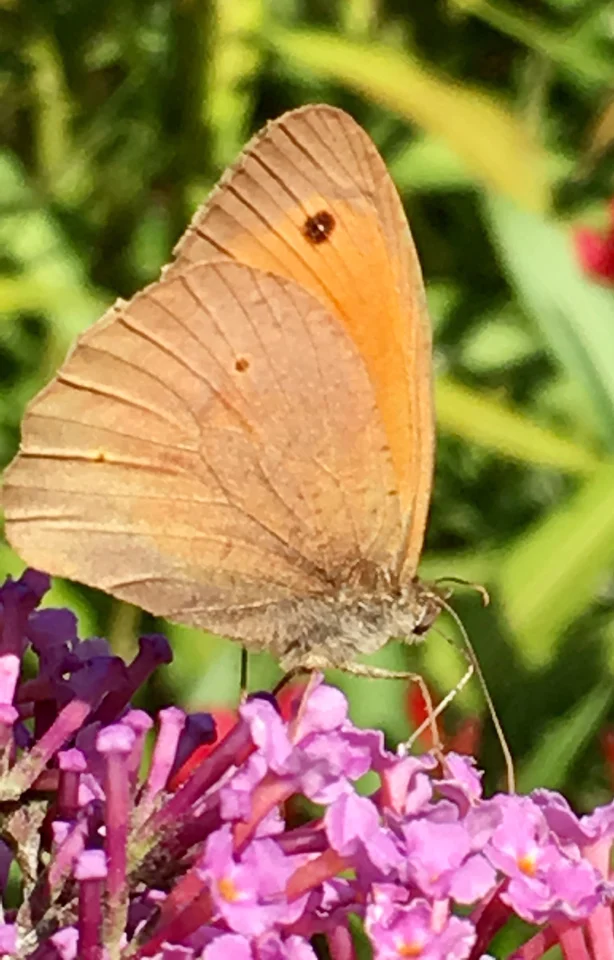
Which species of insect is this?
Maniola jurtina
